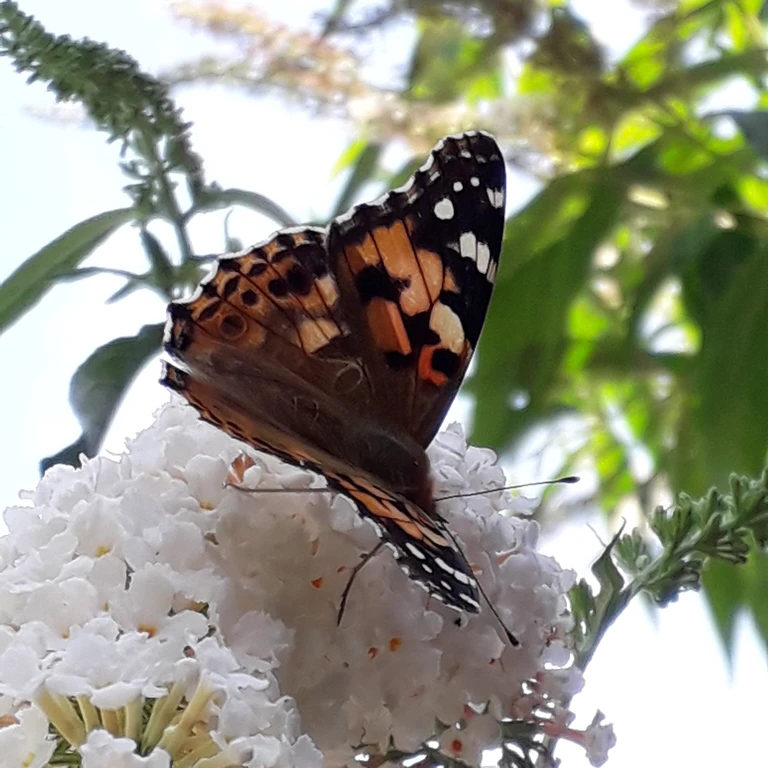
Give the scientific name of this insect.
Vanessa cardui
